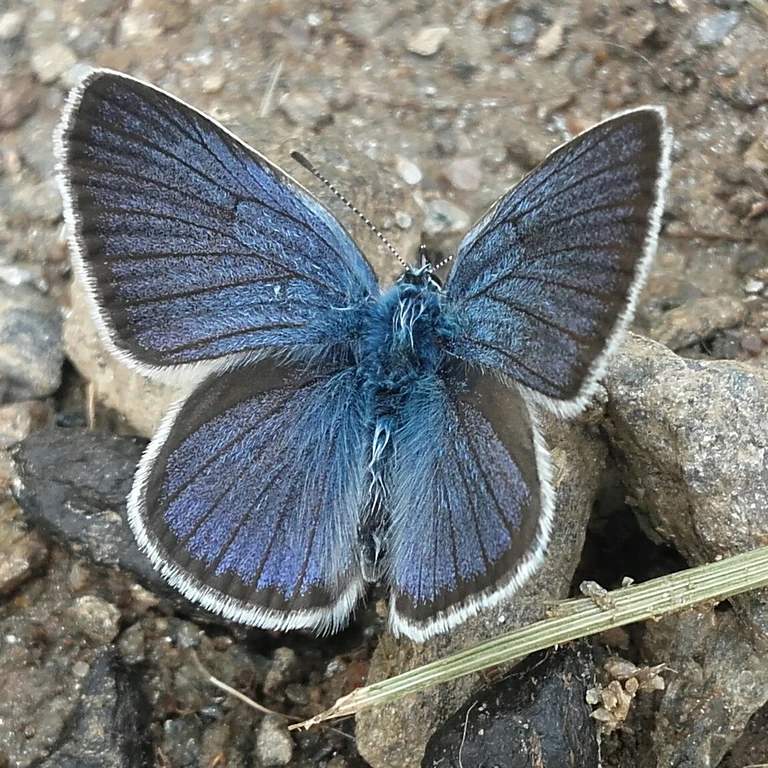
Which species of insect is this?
Cyaniris semiargus
